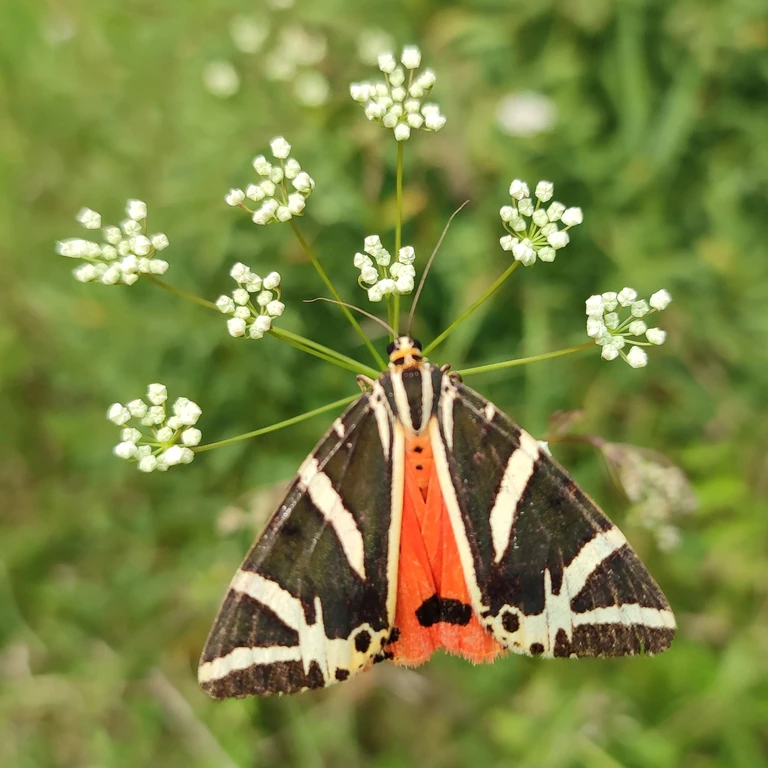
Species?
Euplagia quadripunctaria
